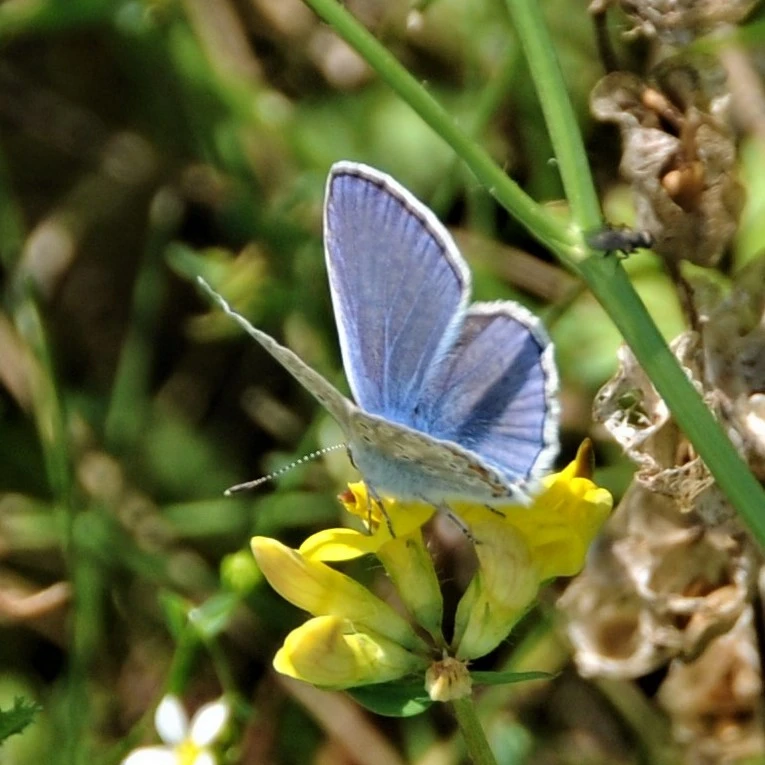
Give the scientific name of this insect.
Polyommatus icarus
